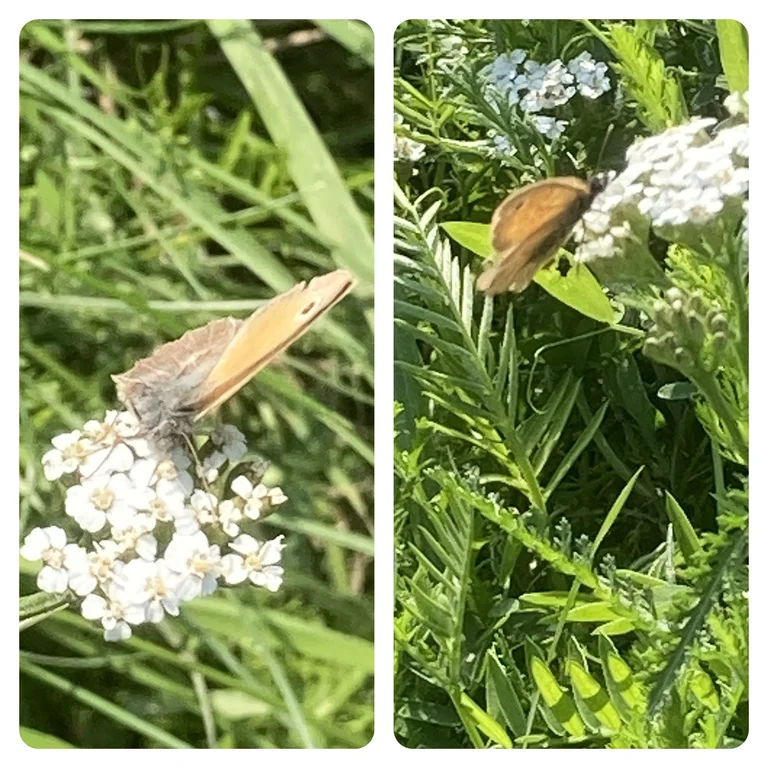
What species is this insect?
Coenonympha pamphilus
